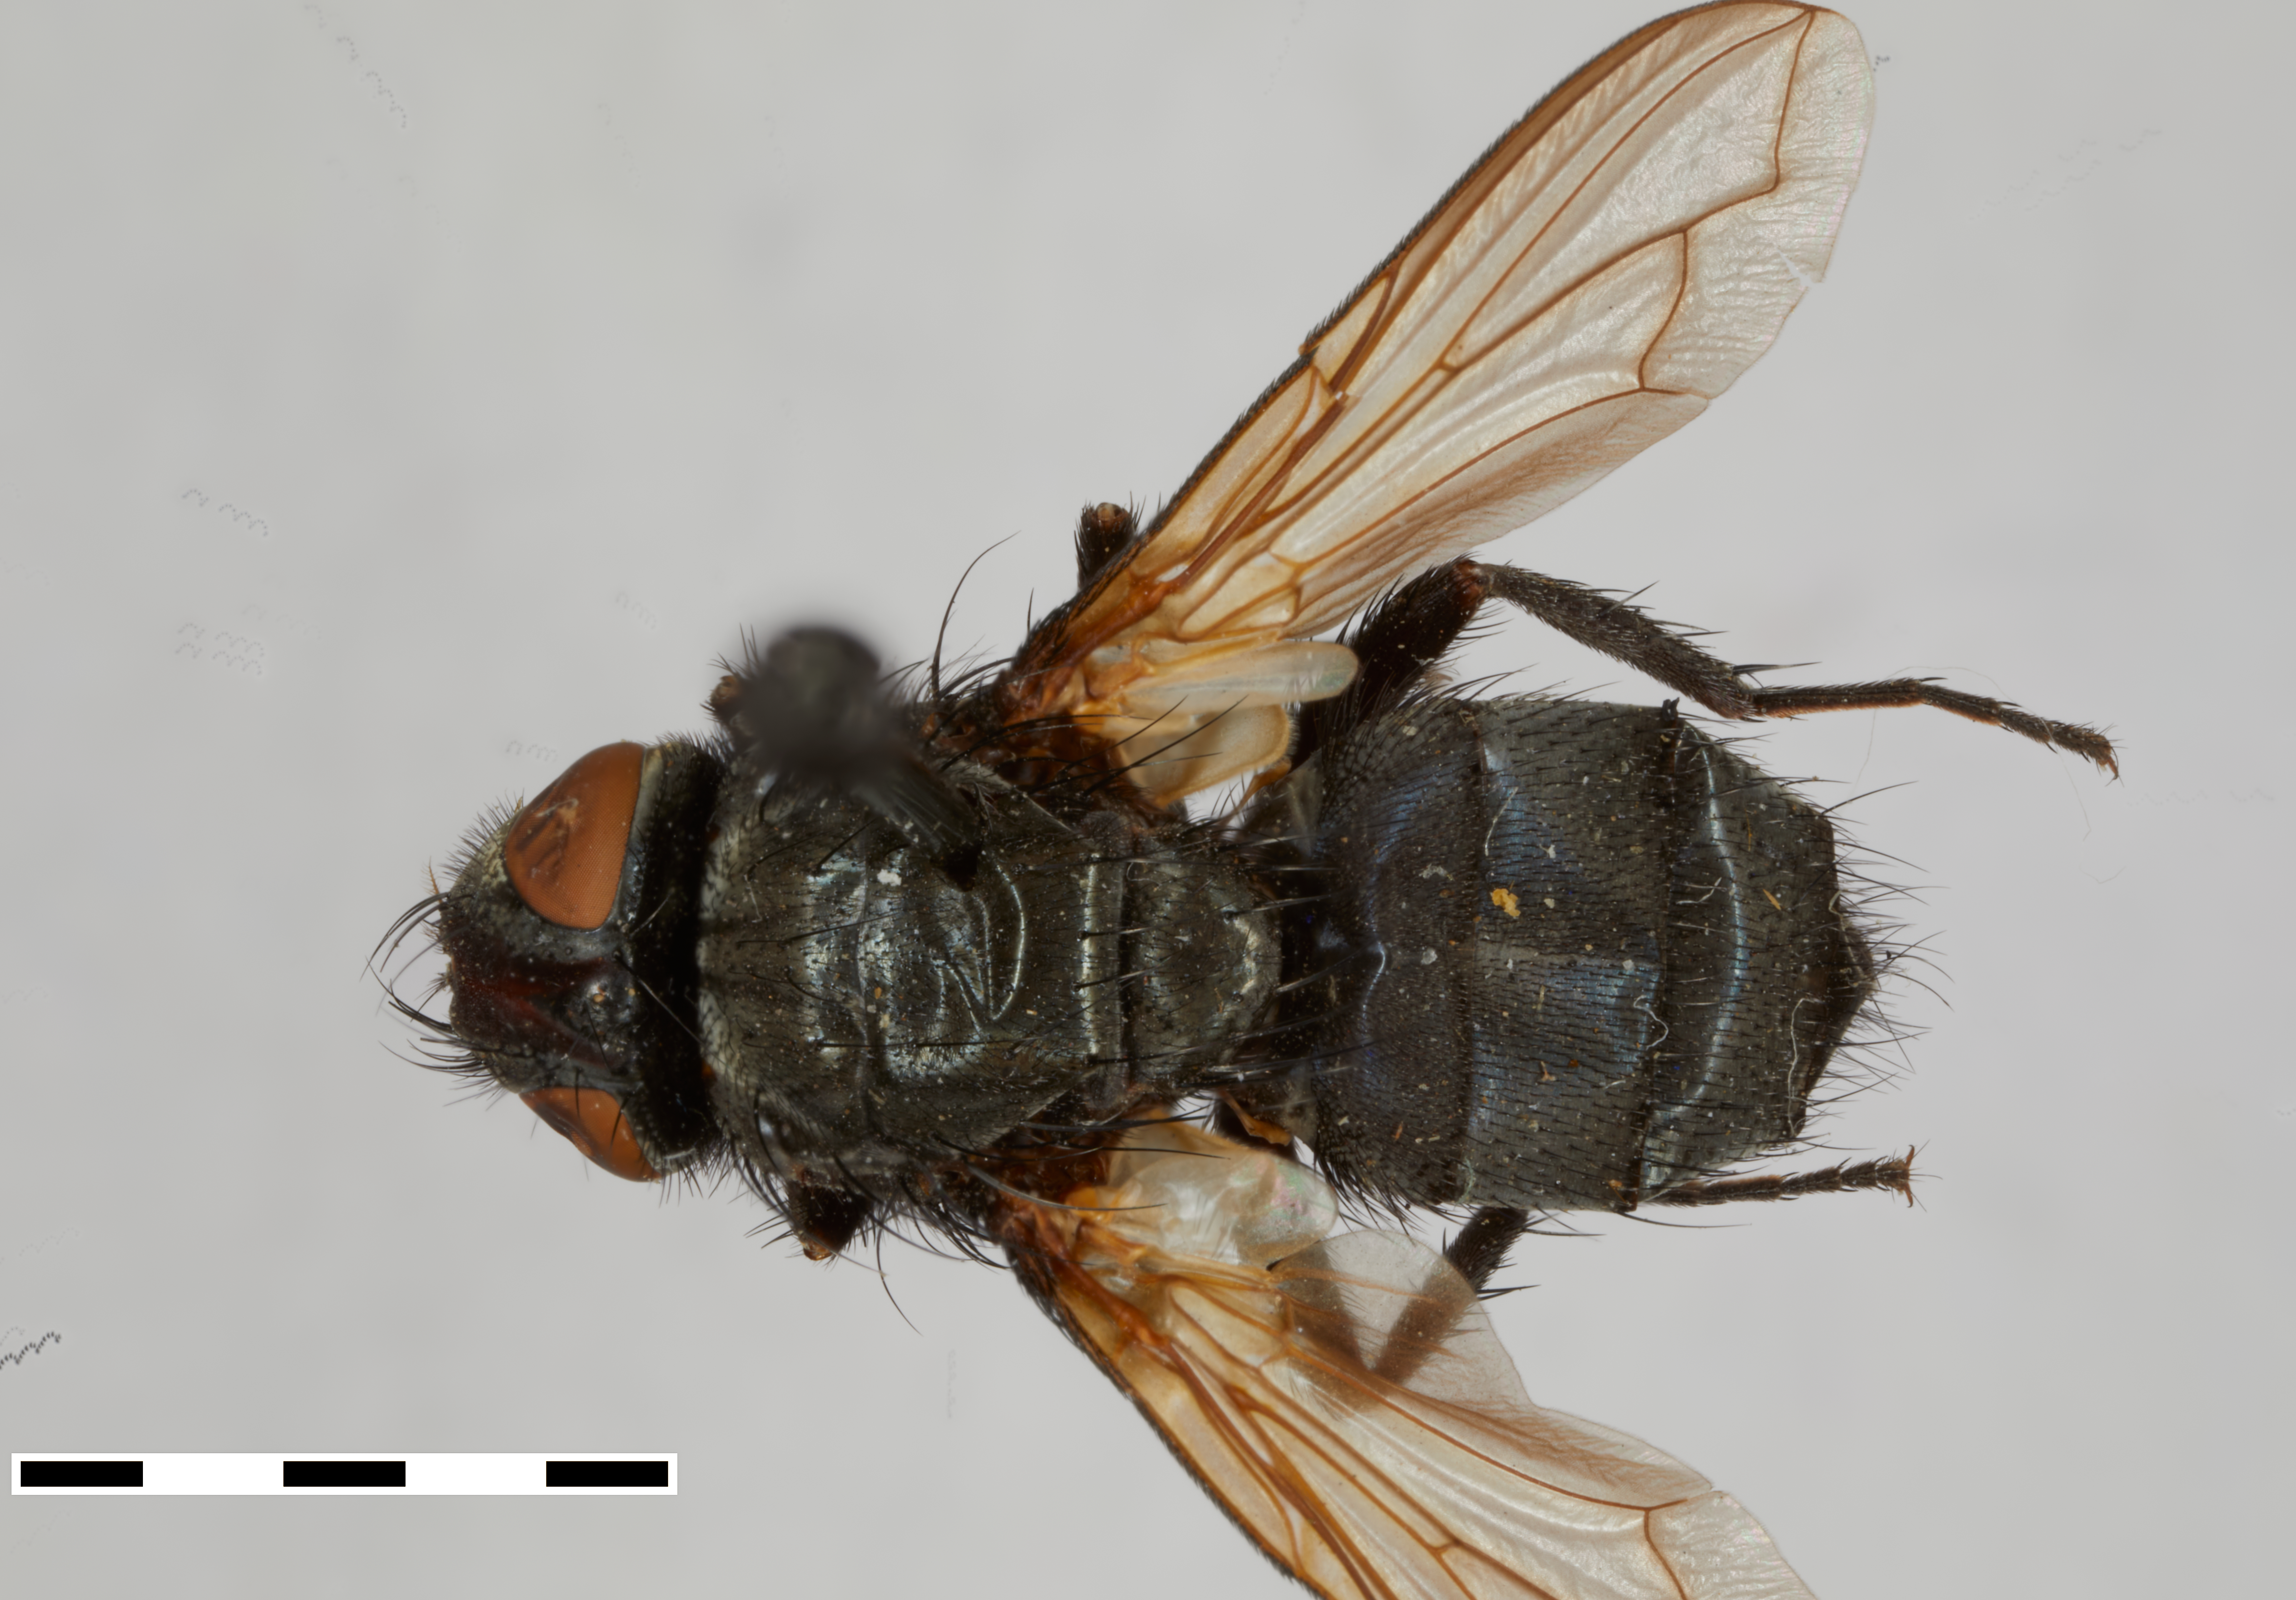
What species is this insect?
Melanodexiopsis pacifica (also Melanodexia grandis)
